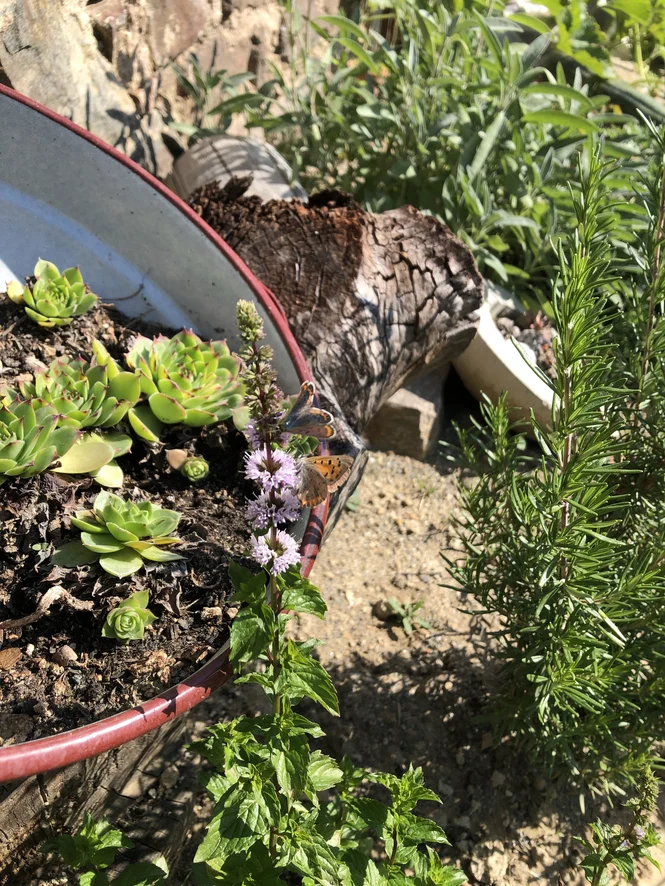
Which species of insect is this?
Lycaena phlaeas
